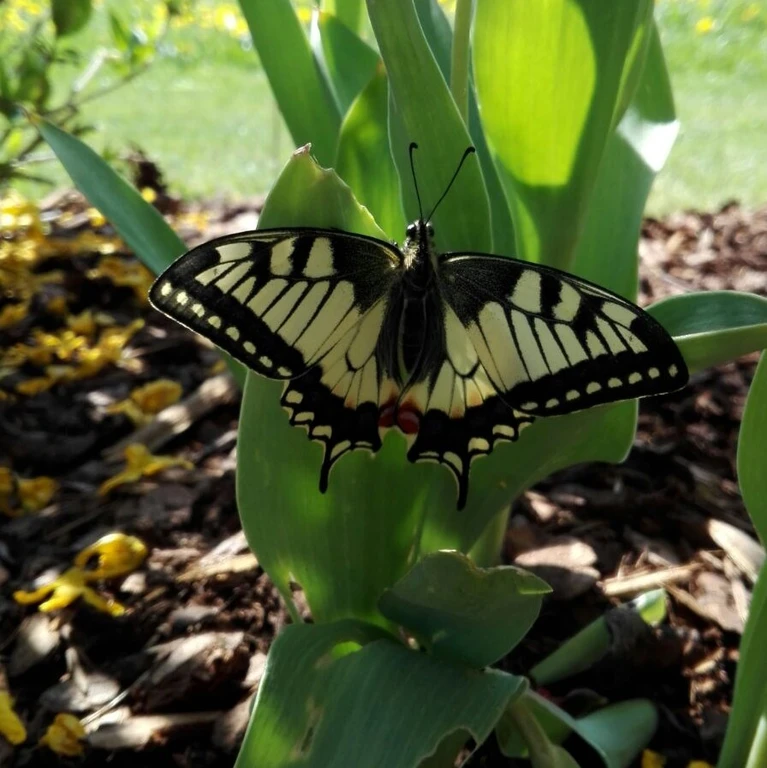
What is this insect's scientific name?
Papilio machaon
